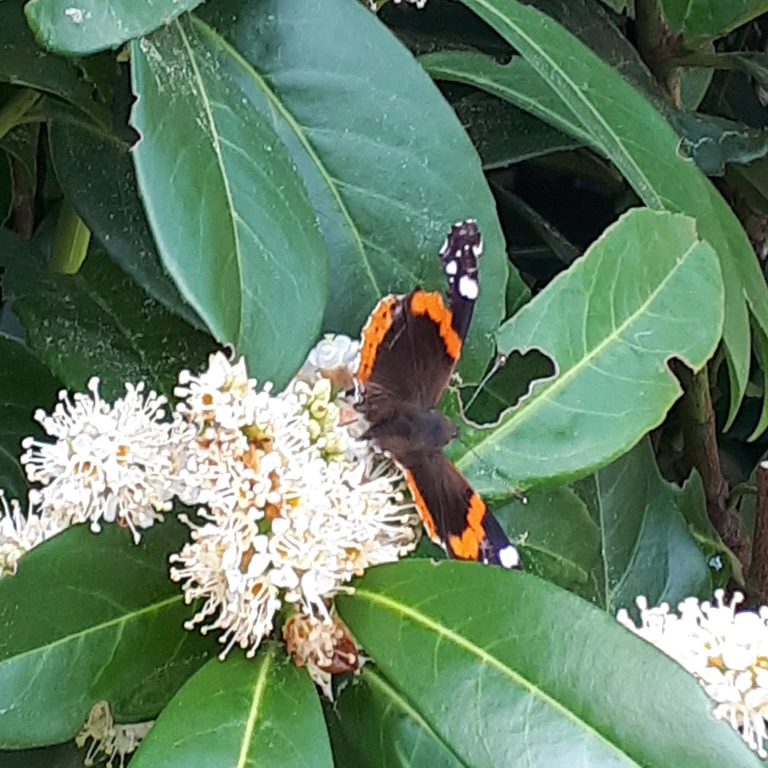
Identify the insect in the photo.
Vanessa atalanta
